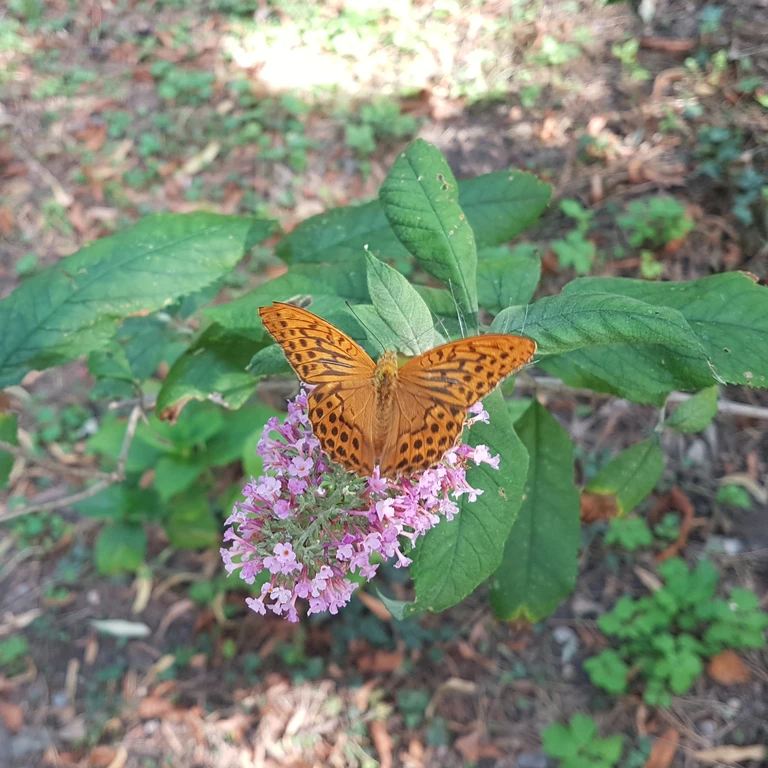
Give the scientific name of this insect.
Argynnis paphia
